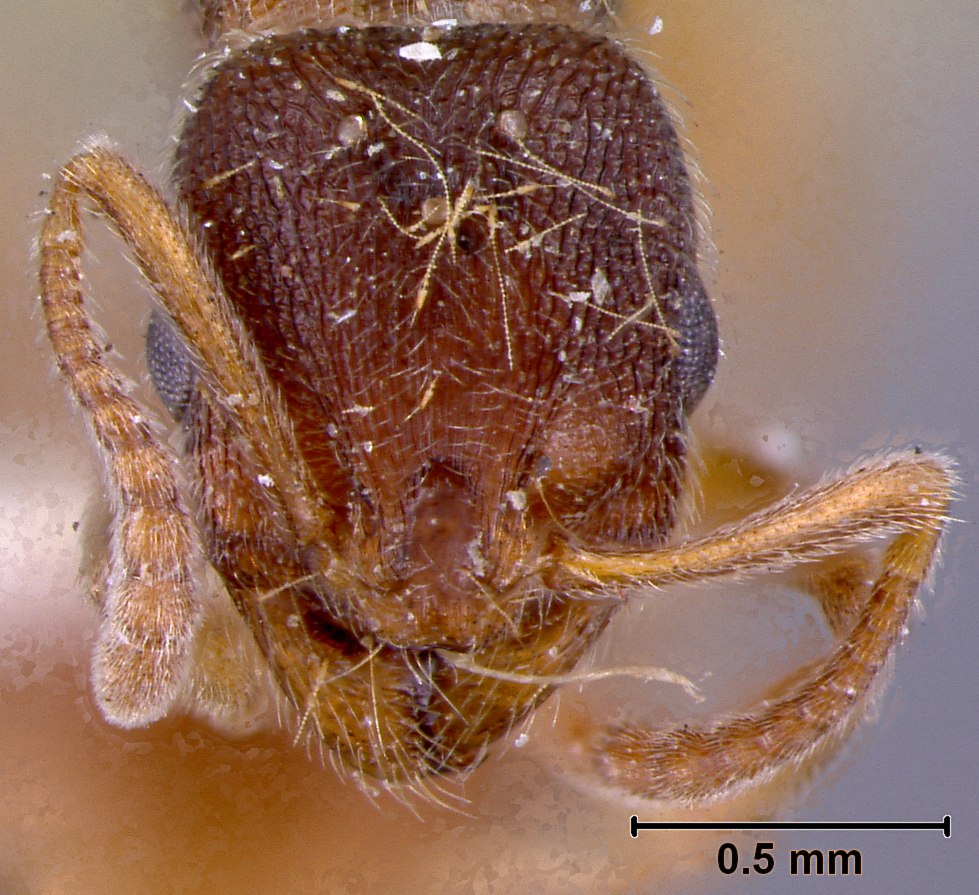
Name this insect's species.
Aphaenogaster brevicornis
